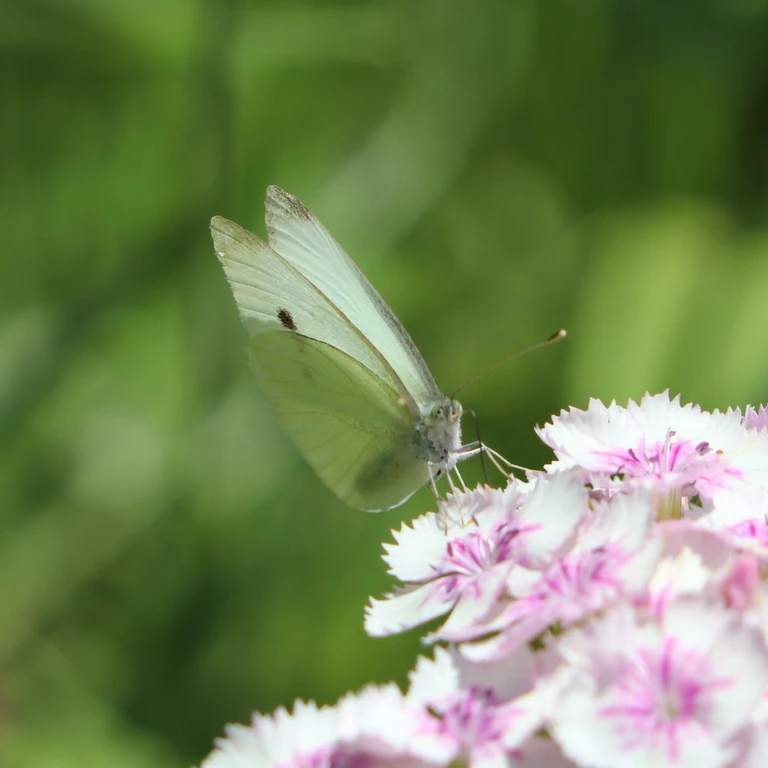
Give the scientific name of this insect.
Pieris rapae
